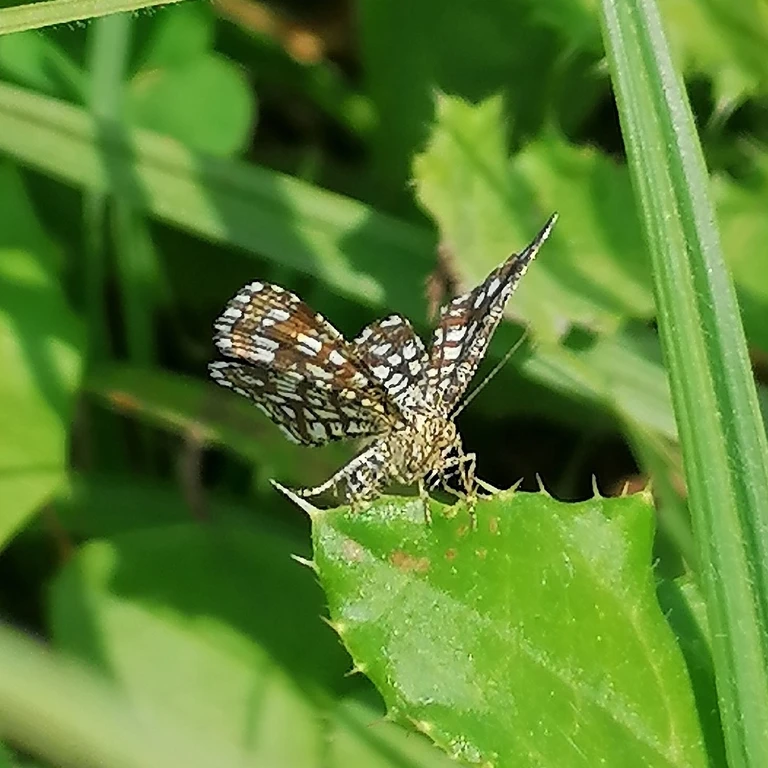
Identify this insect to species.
Chiasmia clathrata
